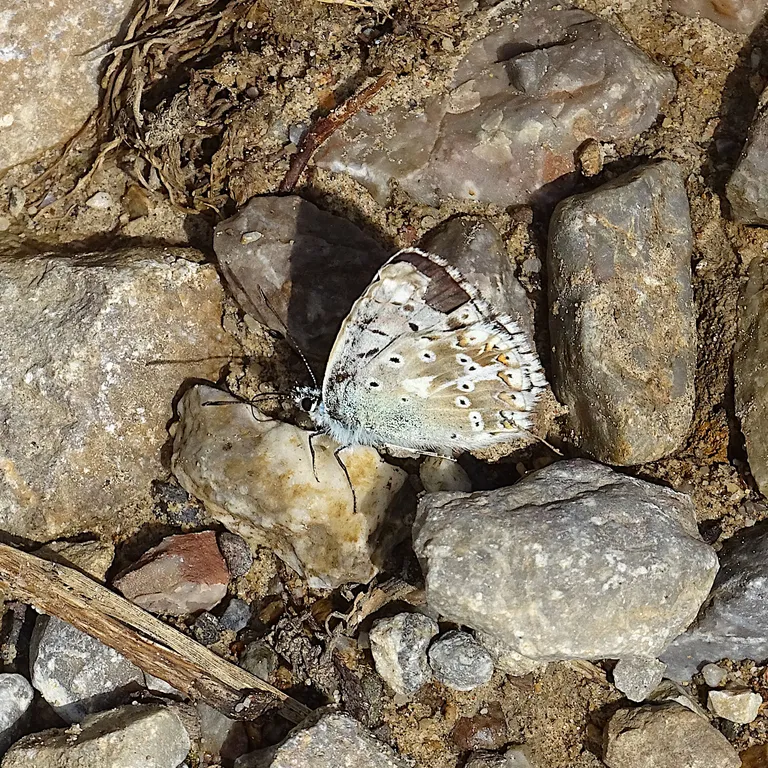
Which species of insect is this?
Lysandra coridon
